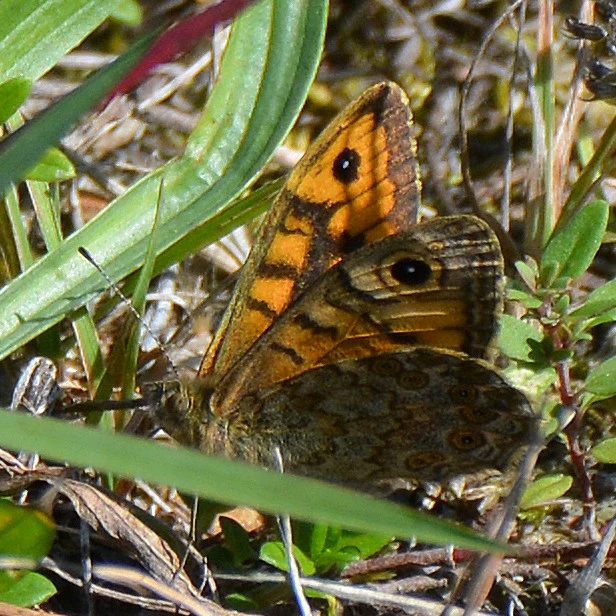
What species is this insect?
Lasiommata megera (also Pararge megera)
